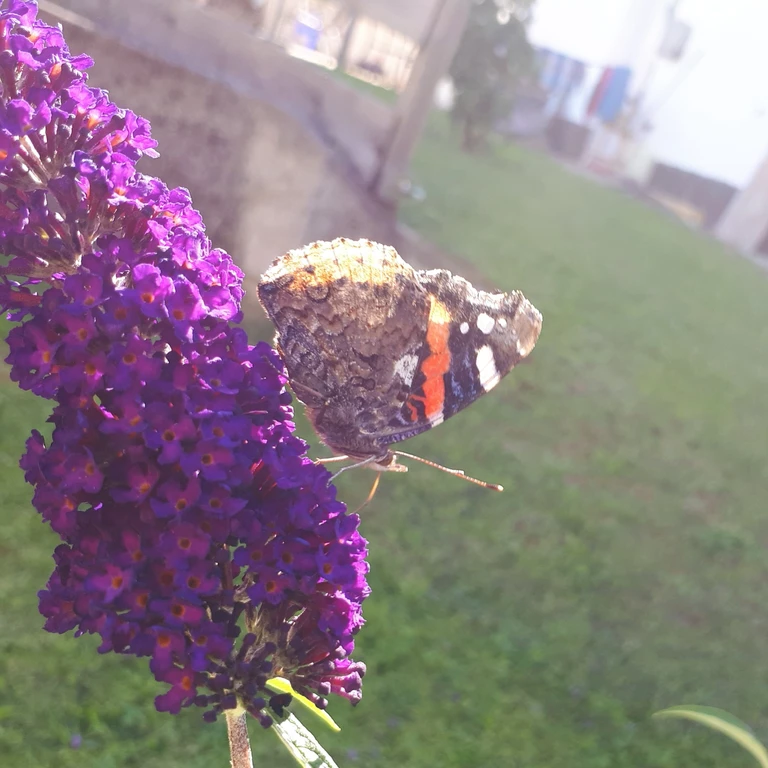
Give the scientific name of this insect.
Vanessa atalanta
